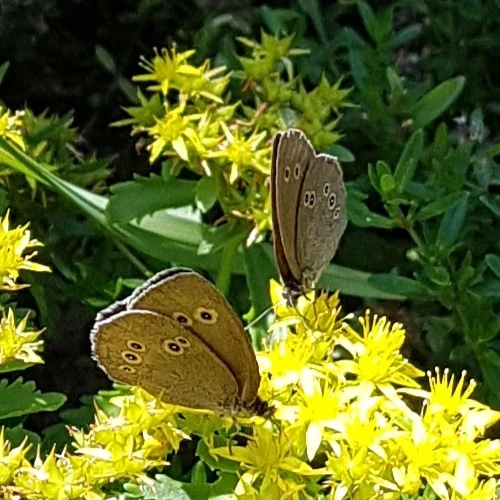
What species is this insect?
Aphantopus hyperantus
